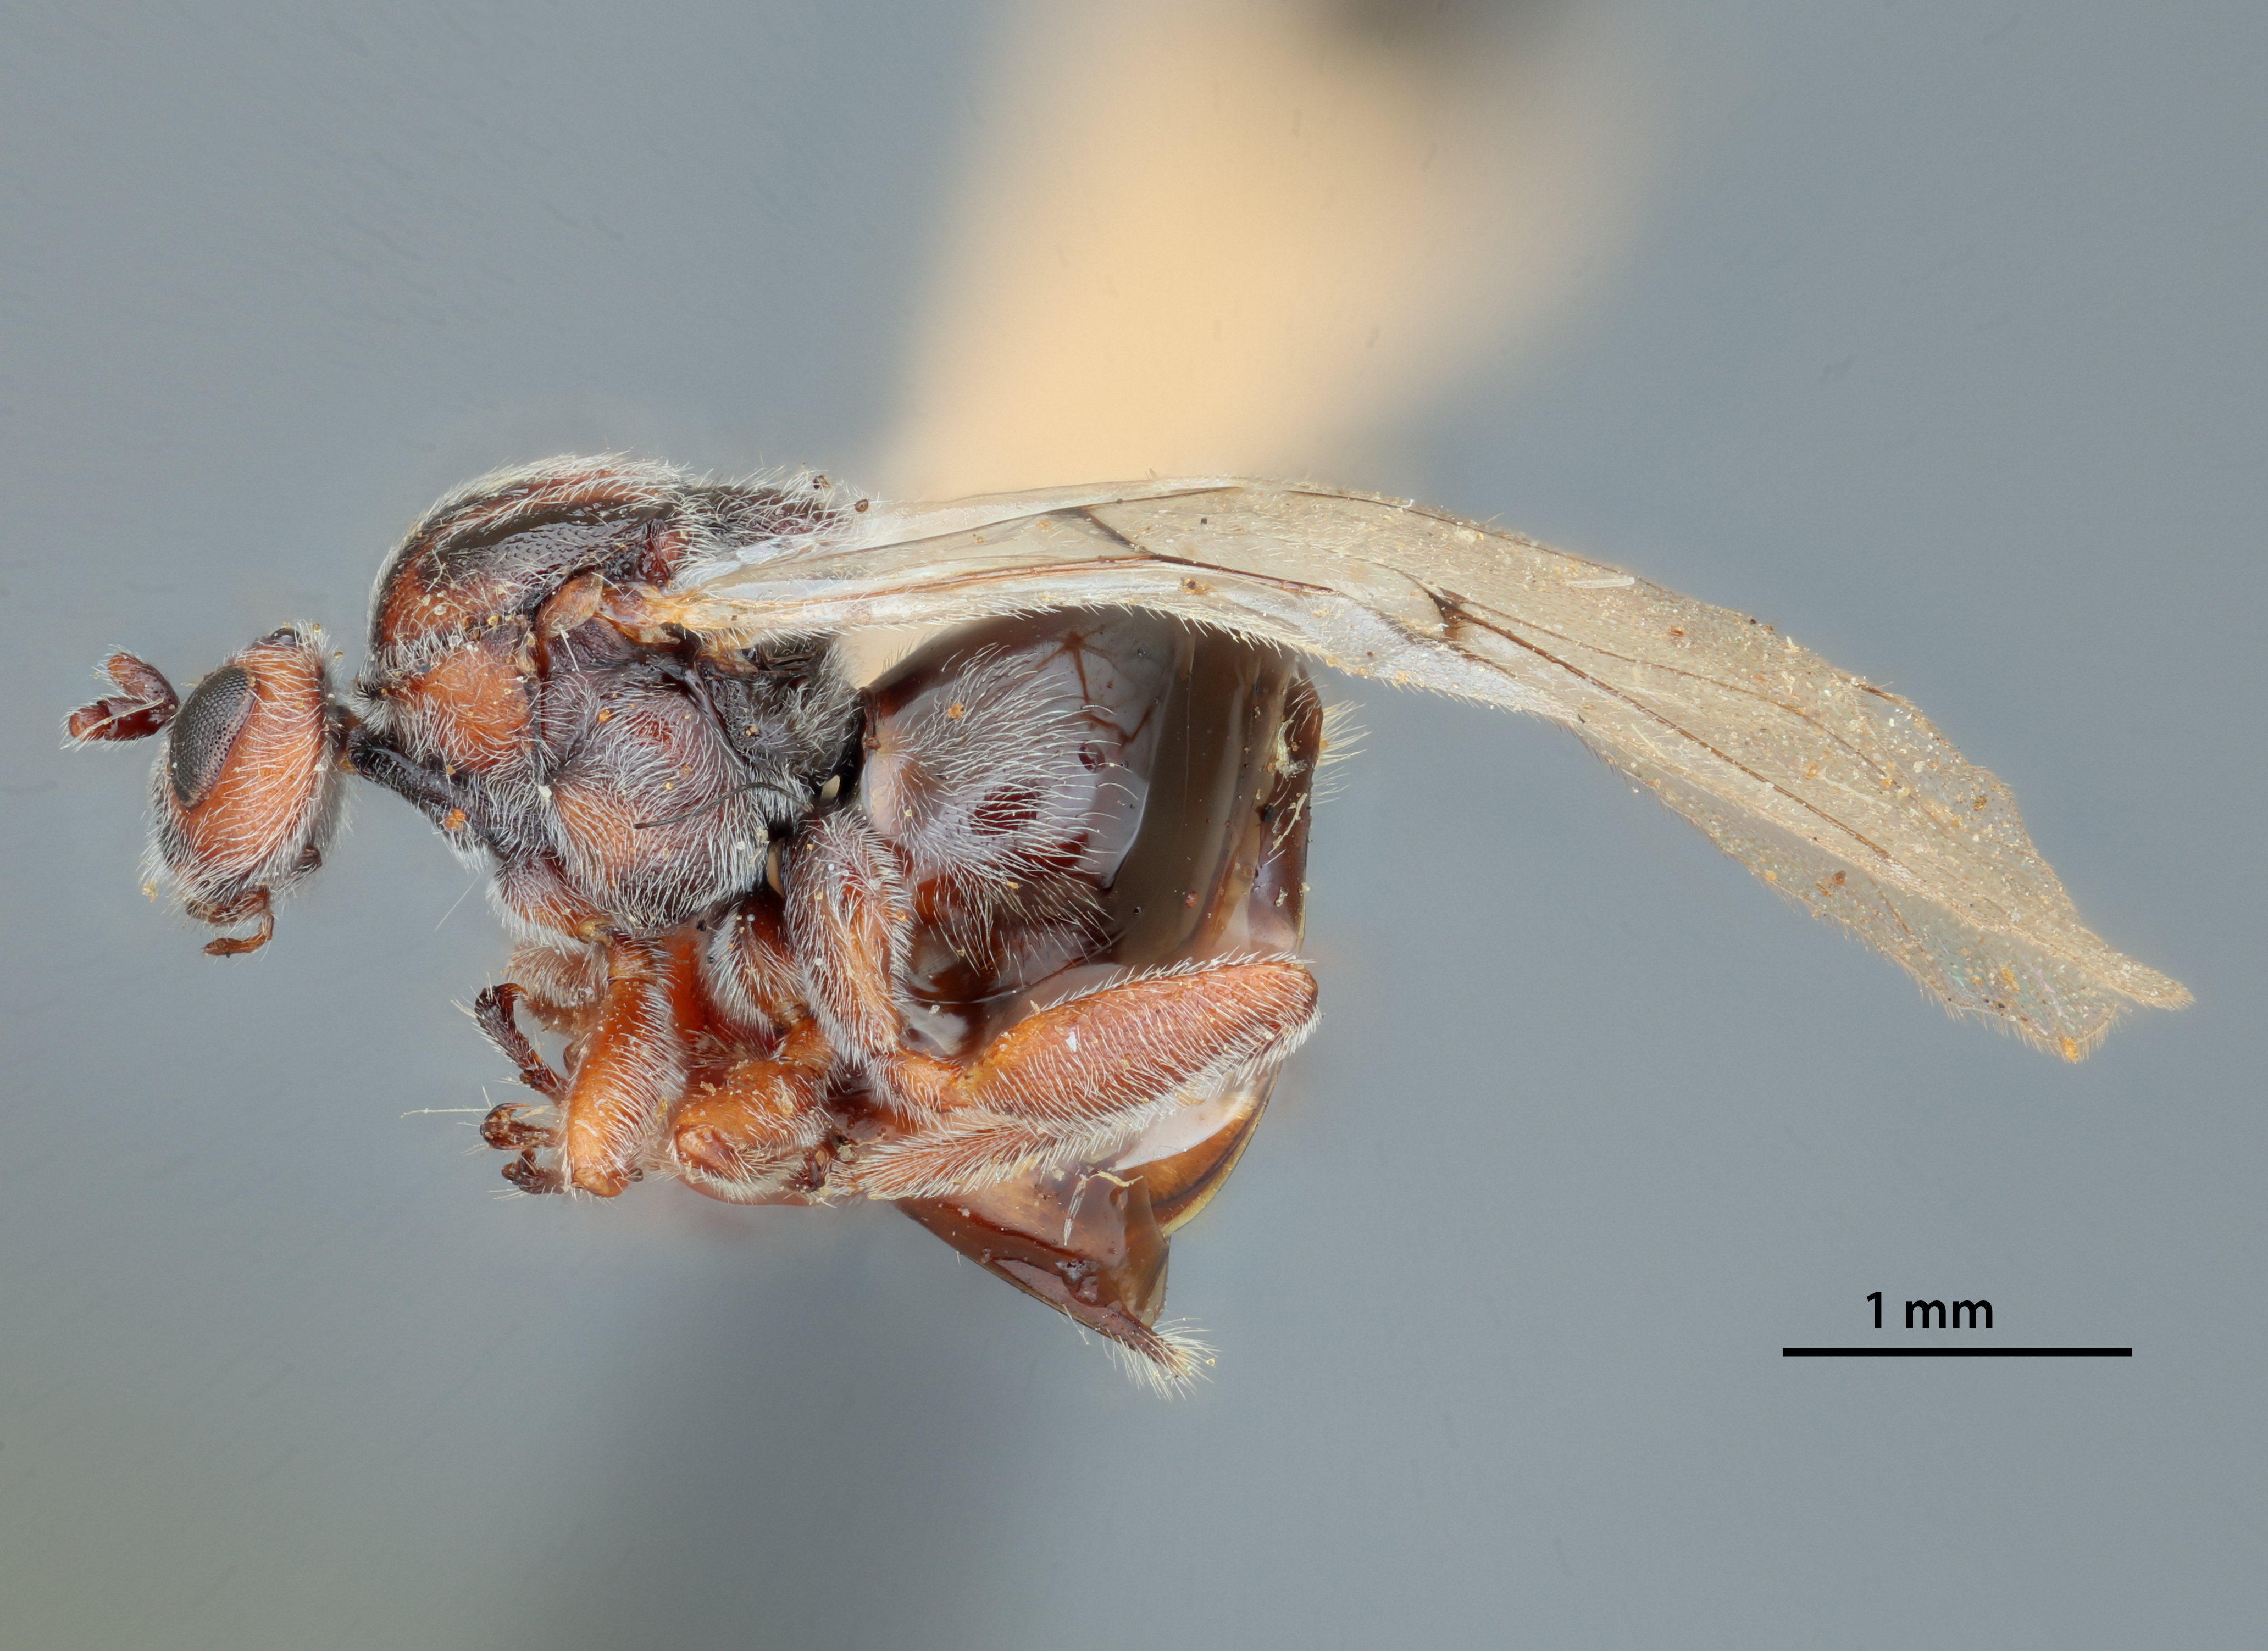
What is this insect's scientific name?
Holcaspis colorado
